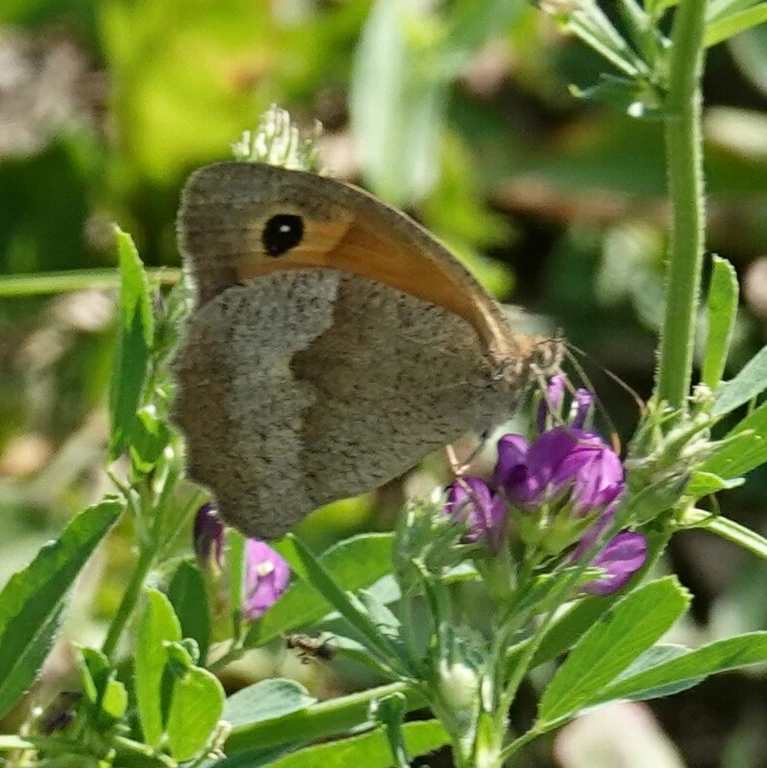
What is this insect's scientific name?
Maniola jurtina
